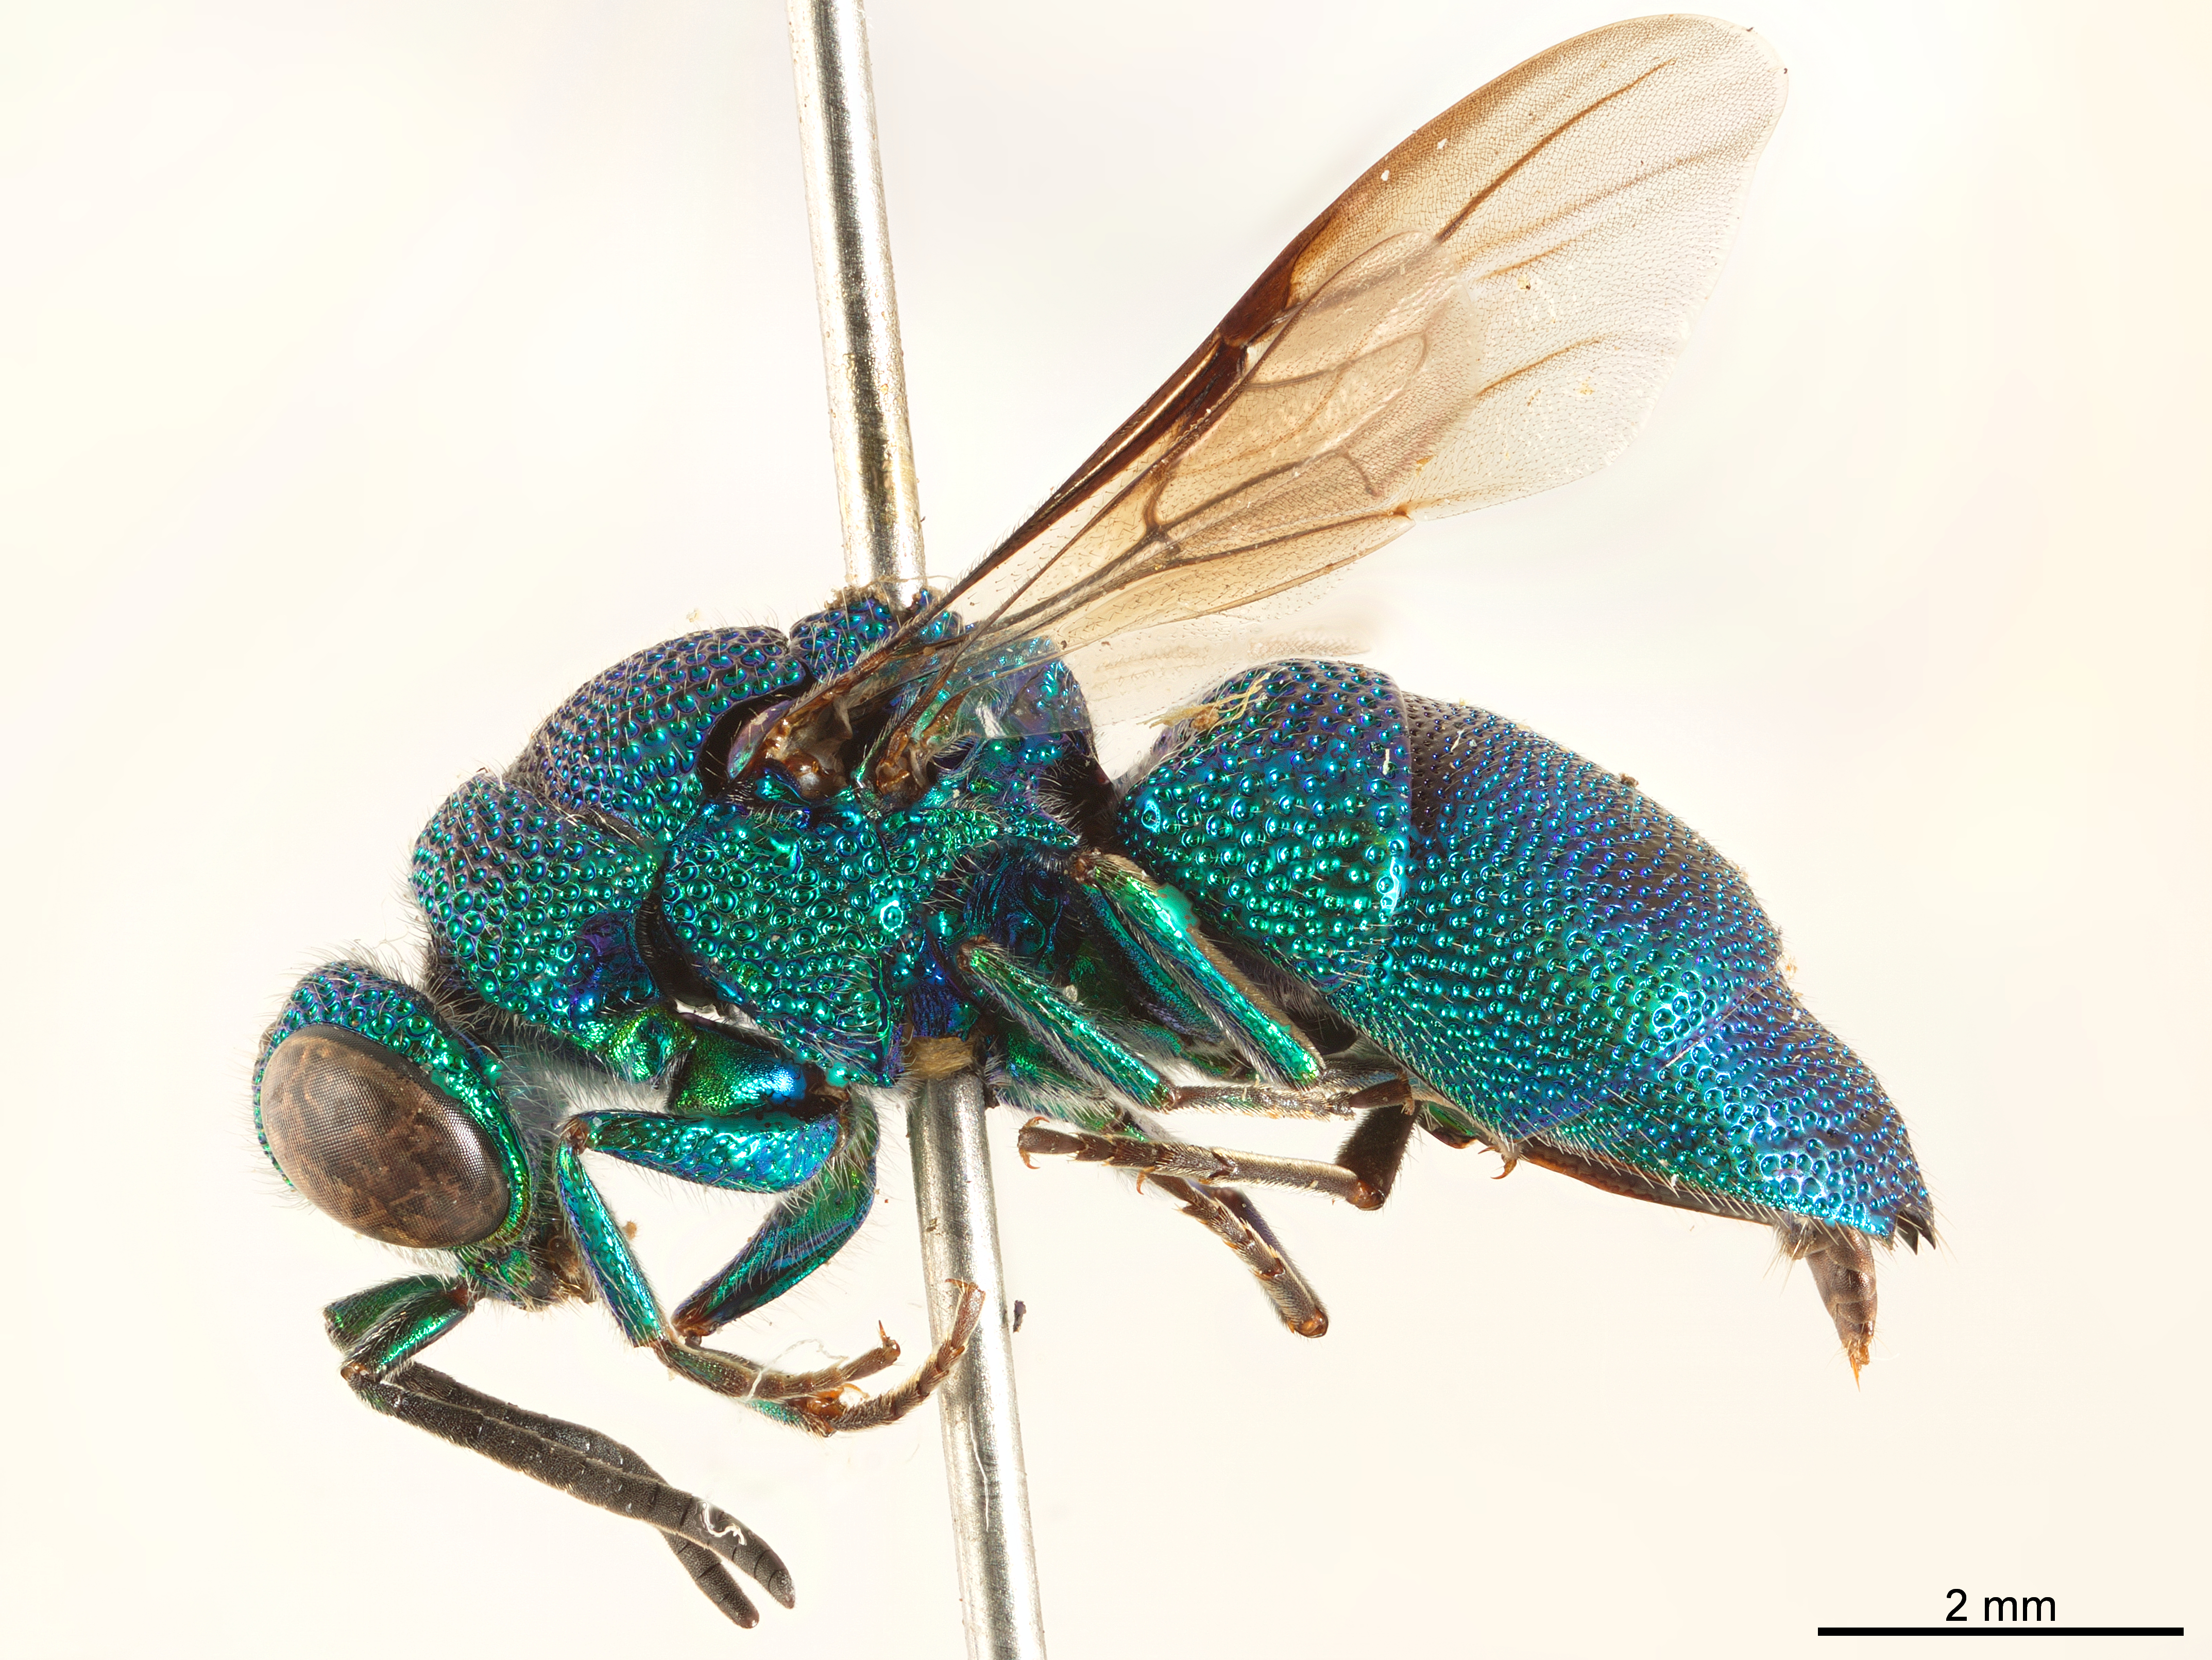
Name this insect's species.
Neochrysis montezuma
